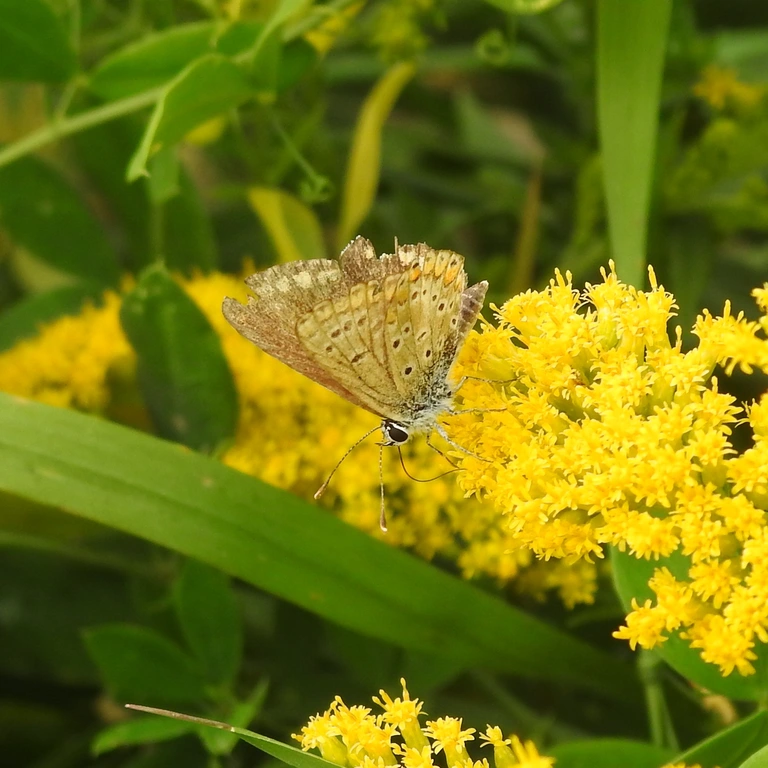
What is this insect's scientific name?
Aricia agestis/artaxerxes
